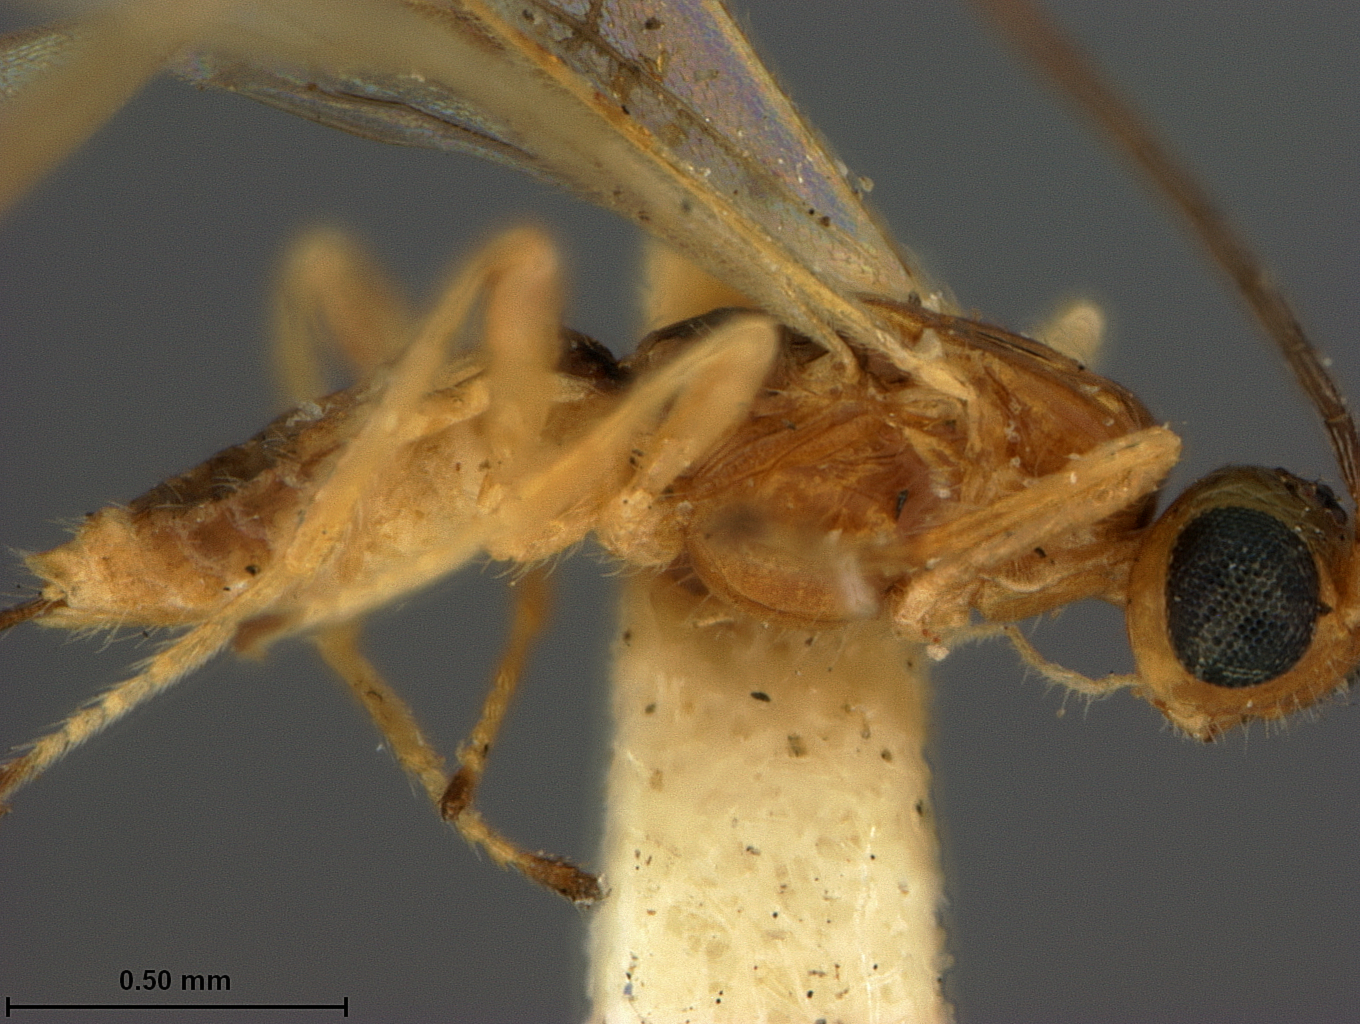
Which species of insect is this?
Xenobius albipes
